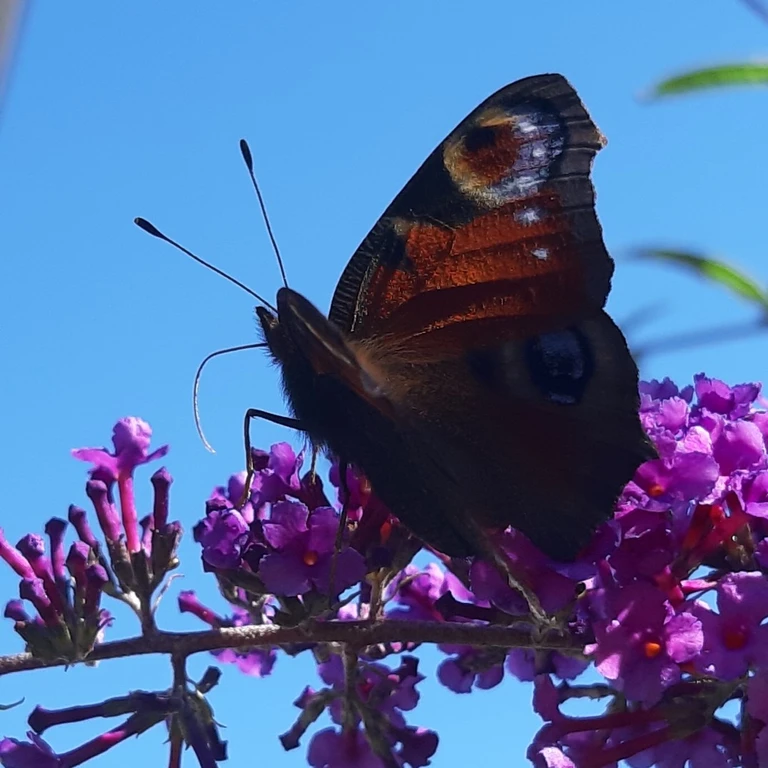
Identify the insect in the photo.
Aglais io
